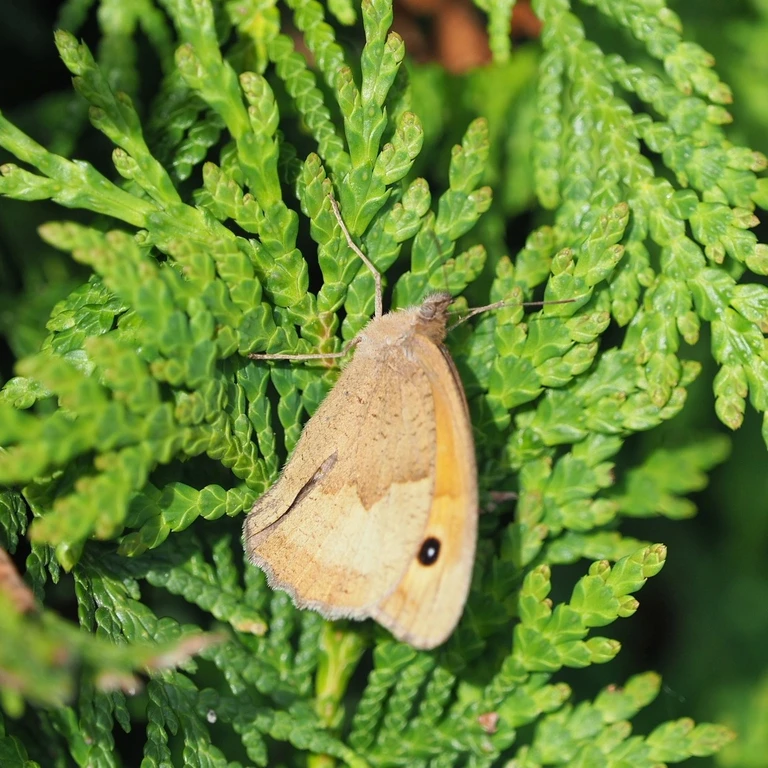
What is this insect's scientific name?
Maniola jurtina
